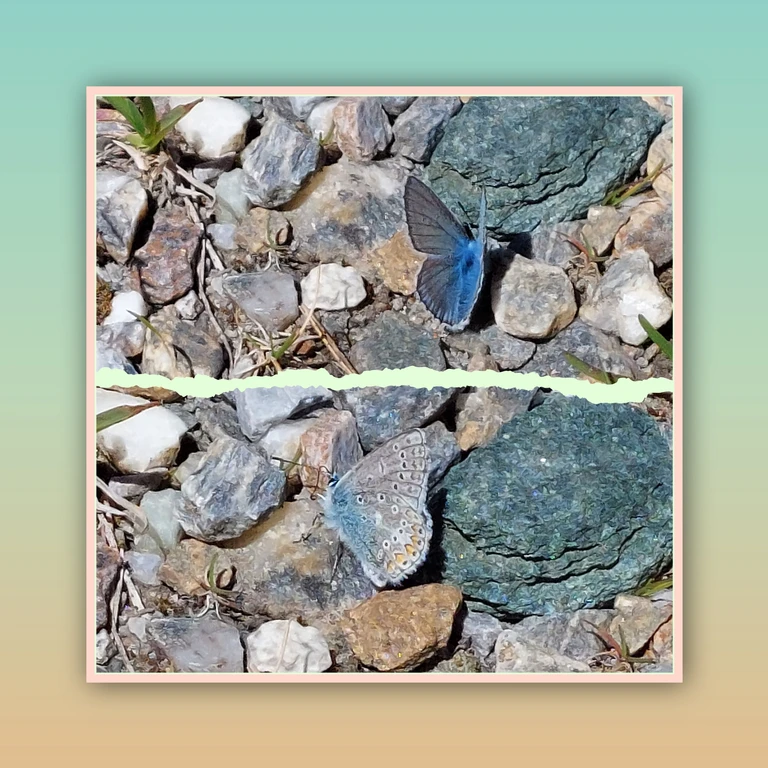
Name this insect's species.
Polyommatus eros
